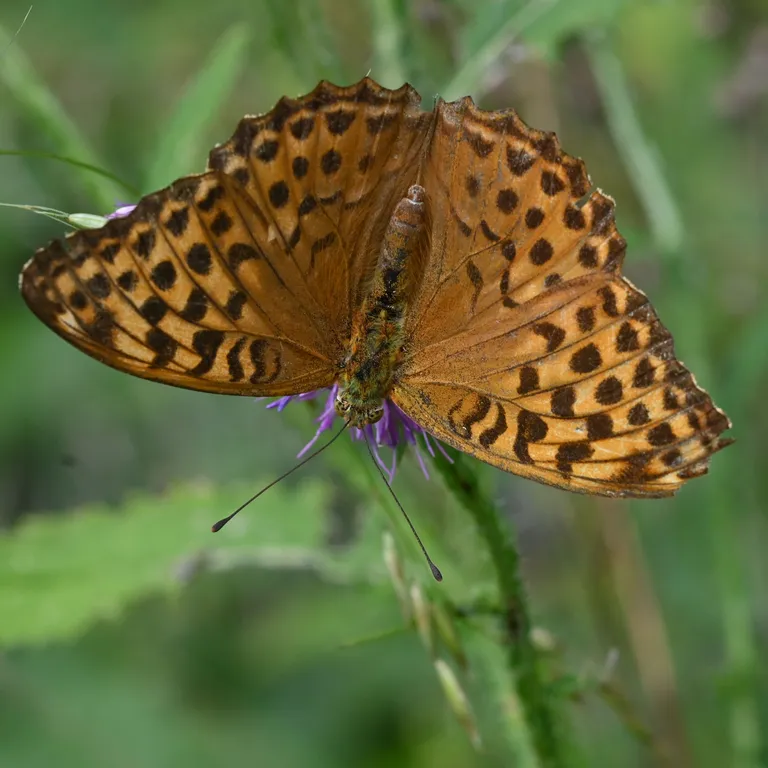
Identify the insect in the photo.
Argynnis paphia
